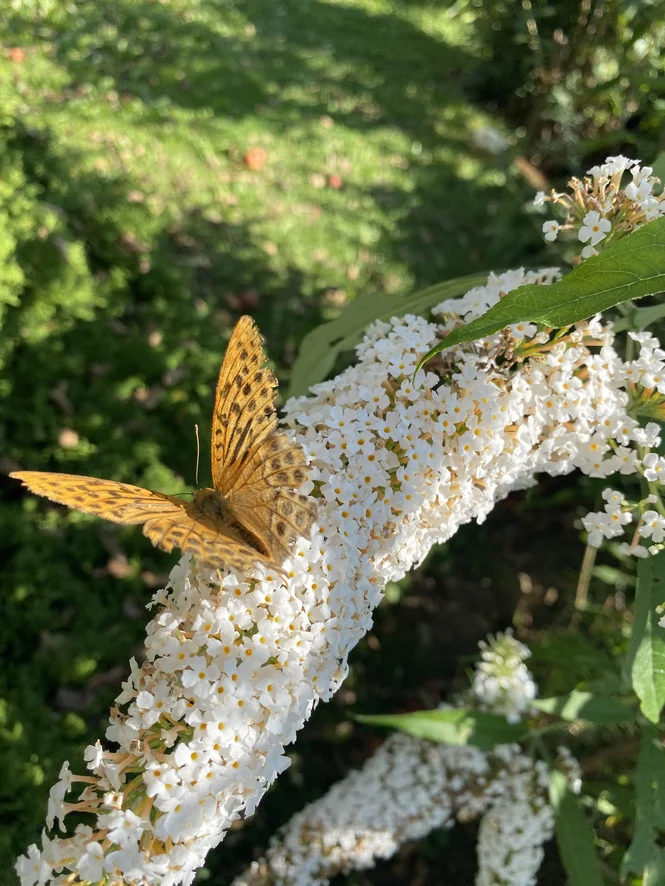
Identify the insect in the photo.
Argynnis paphia
